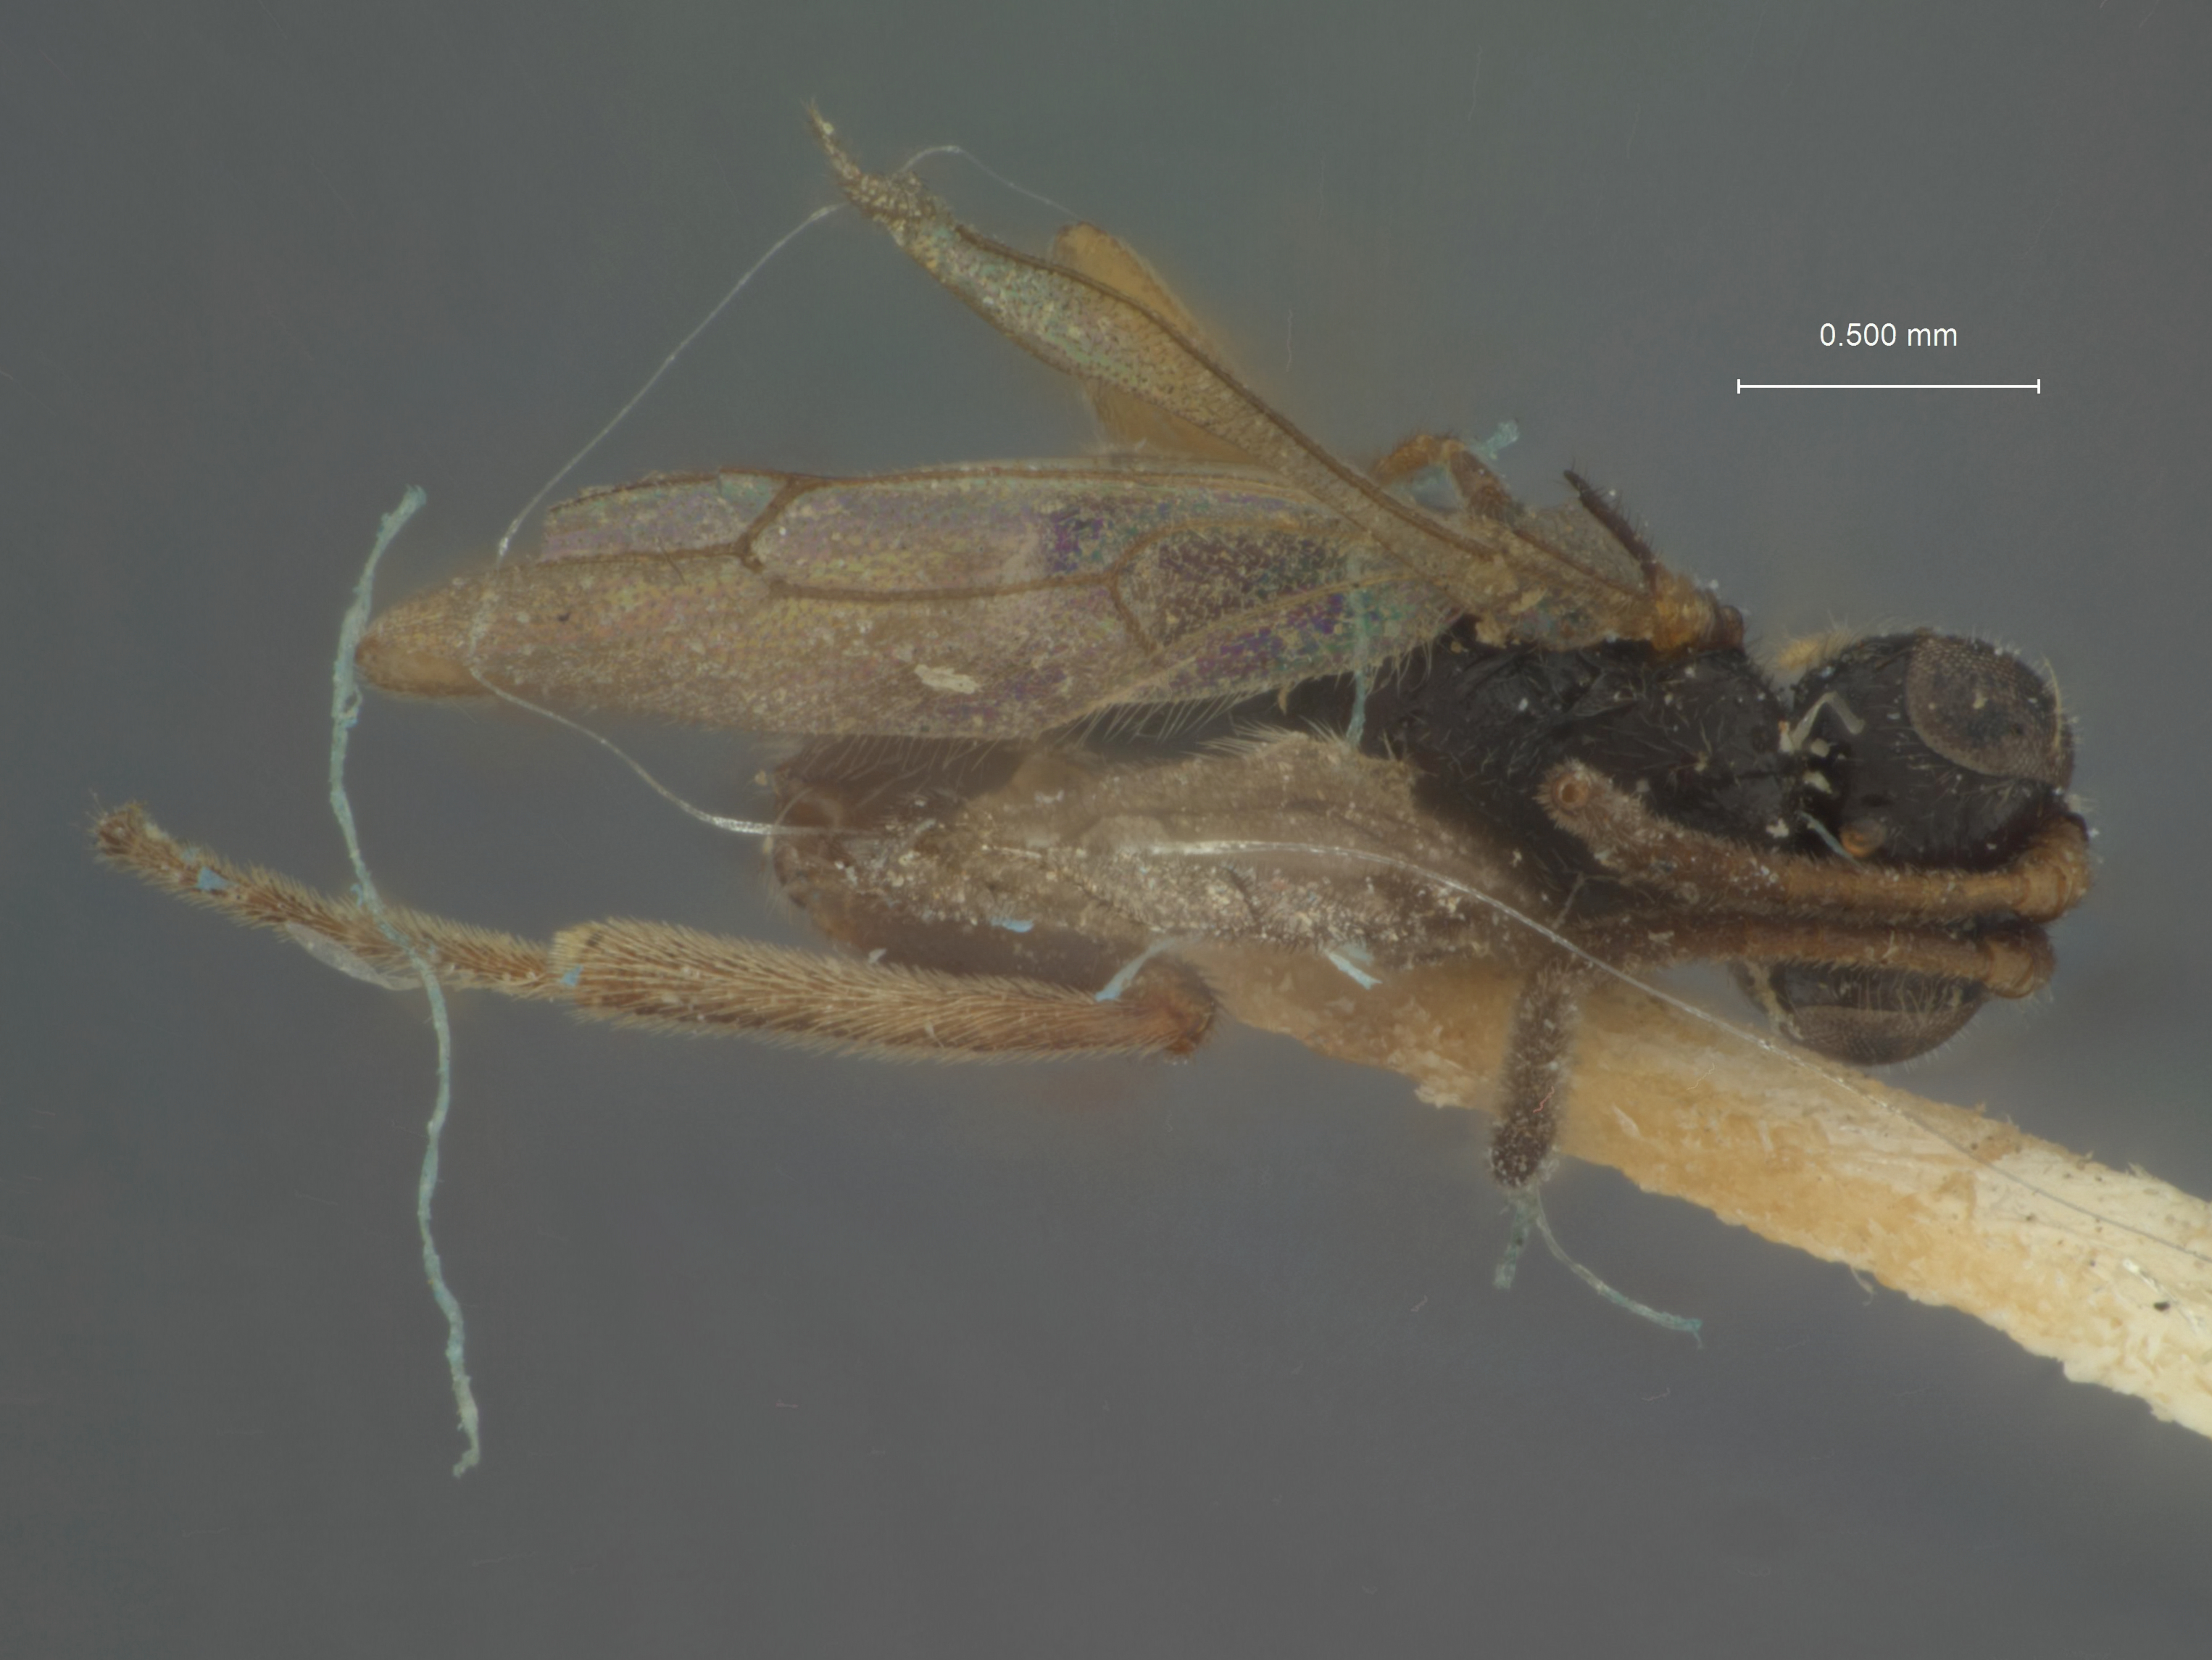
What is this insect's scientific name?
Catastenus trifasciatus
